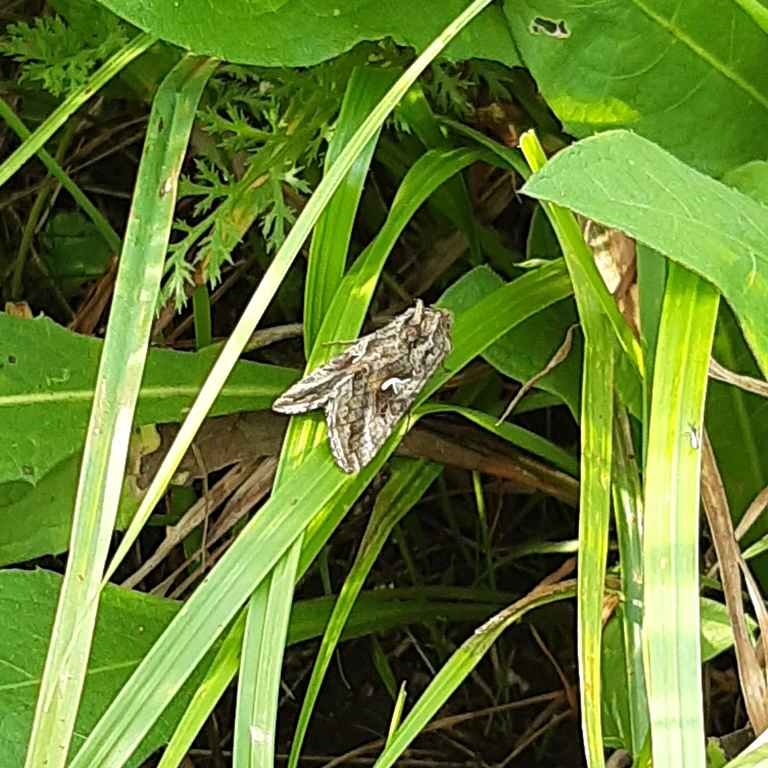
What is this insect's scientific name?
Autographa gamma
